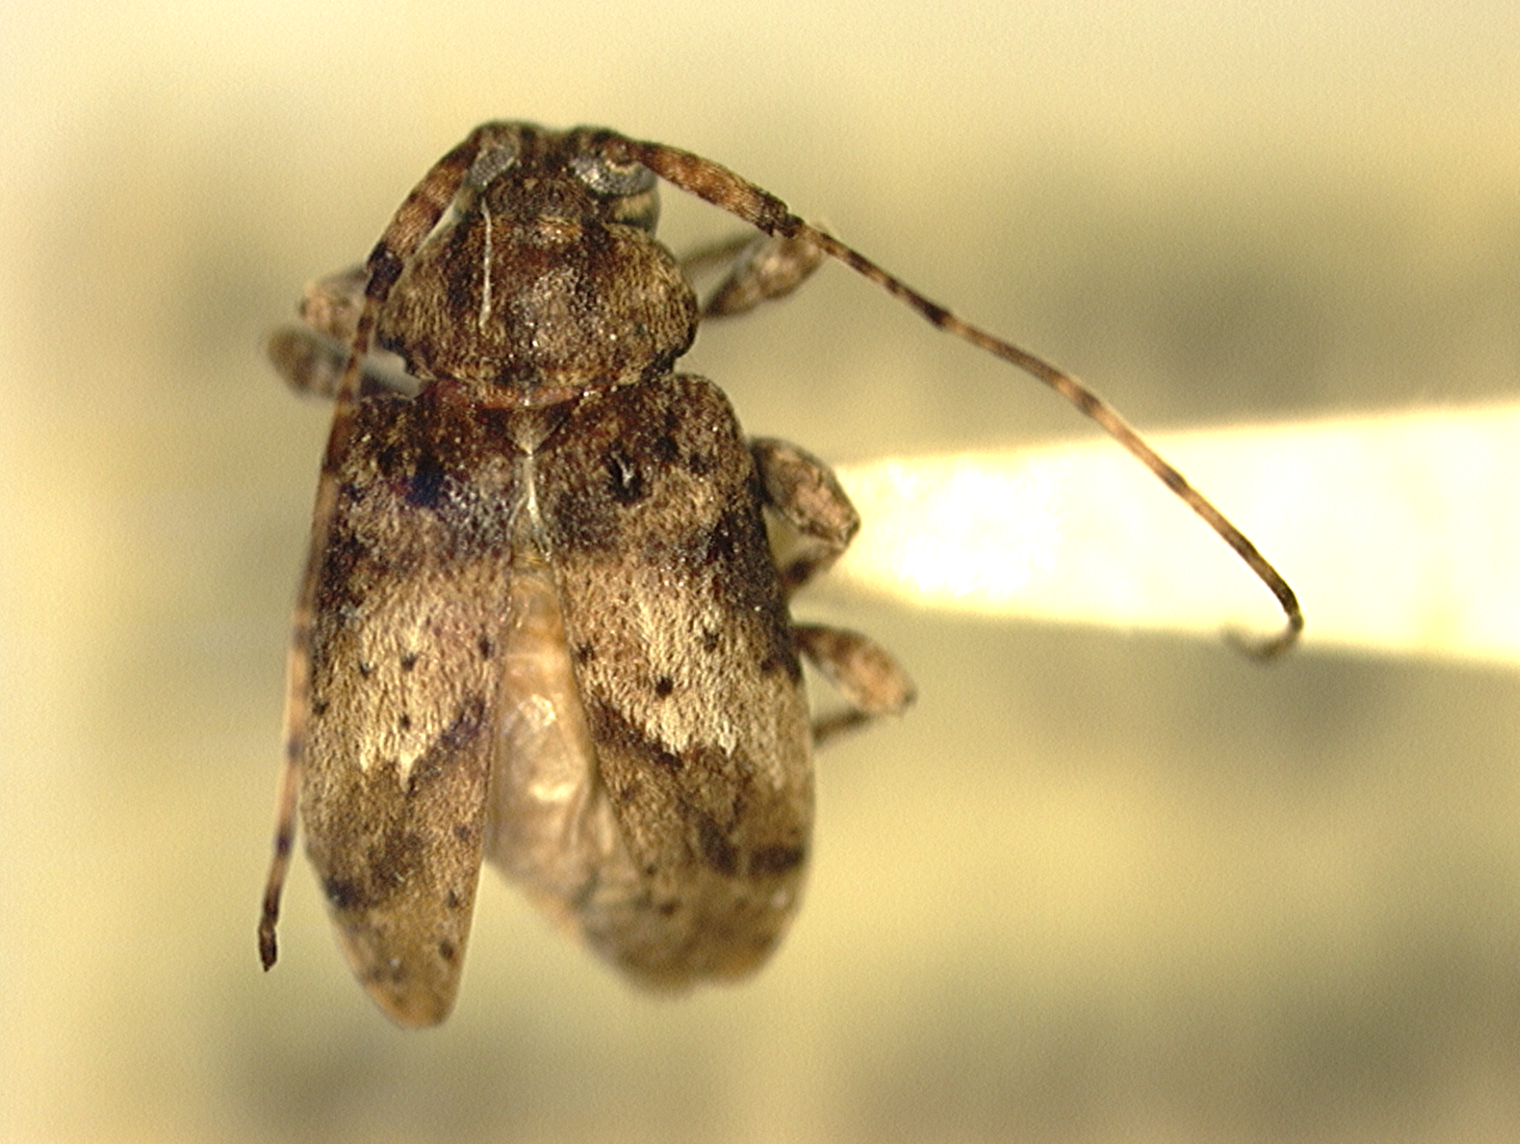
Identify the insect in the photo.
Leptostylus puertoricensis (also Antilleptostylus nigricans)
